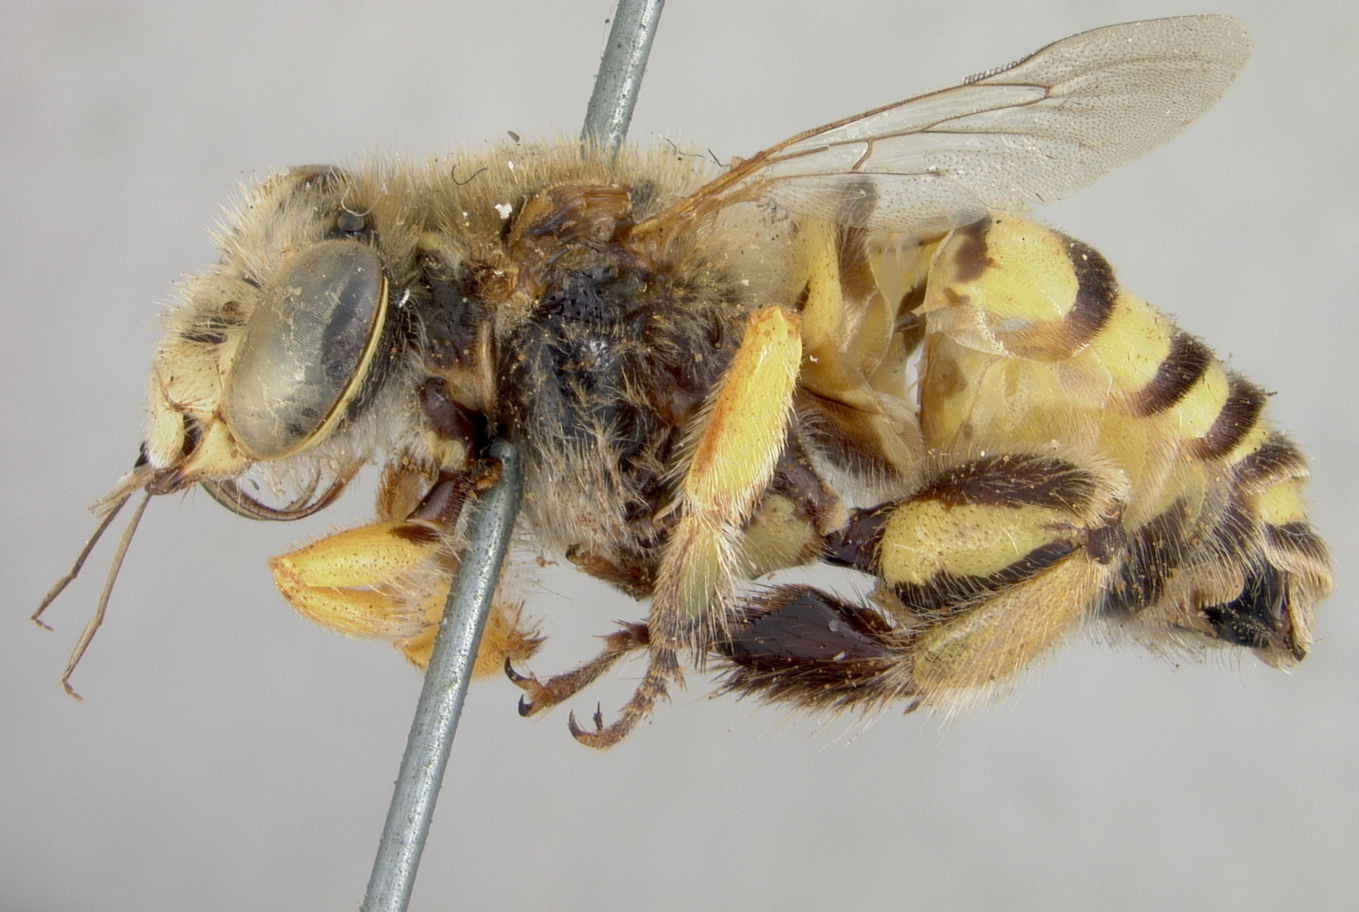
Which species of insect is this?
Caenonomada bruneri
